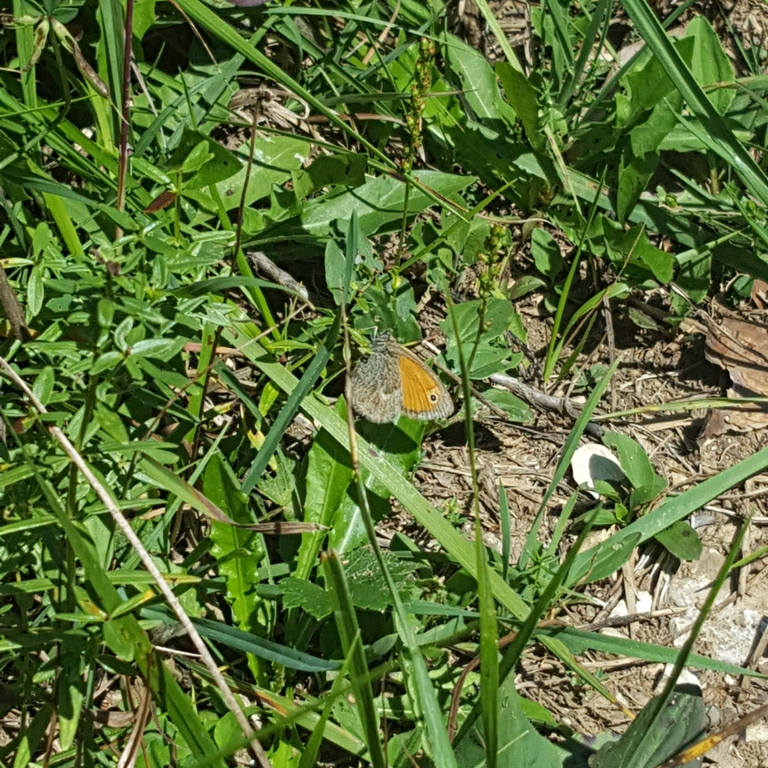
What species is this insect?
Coenonympha pamphilus
